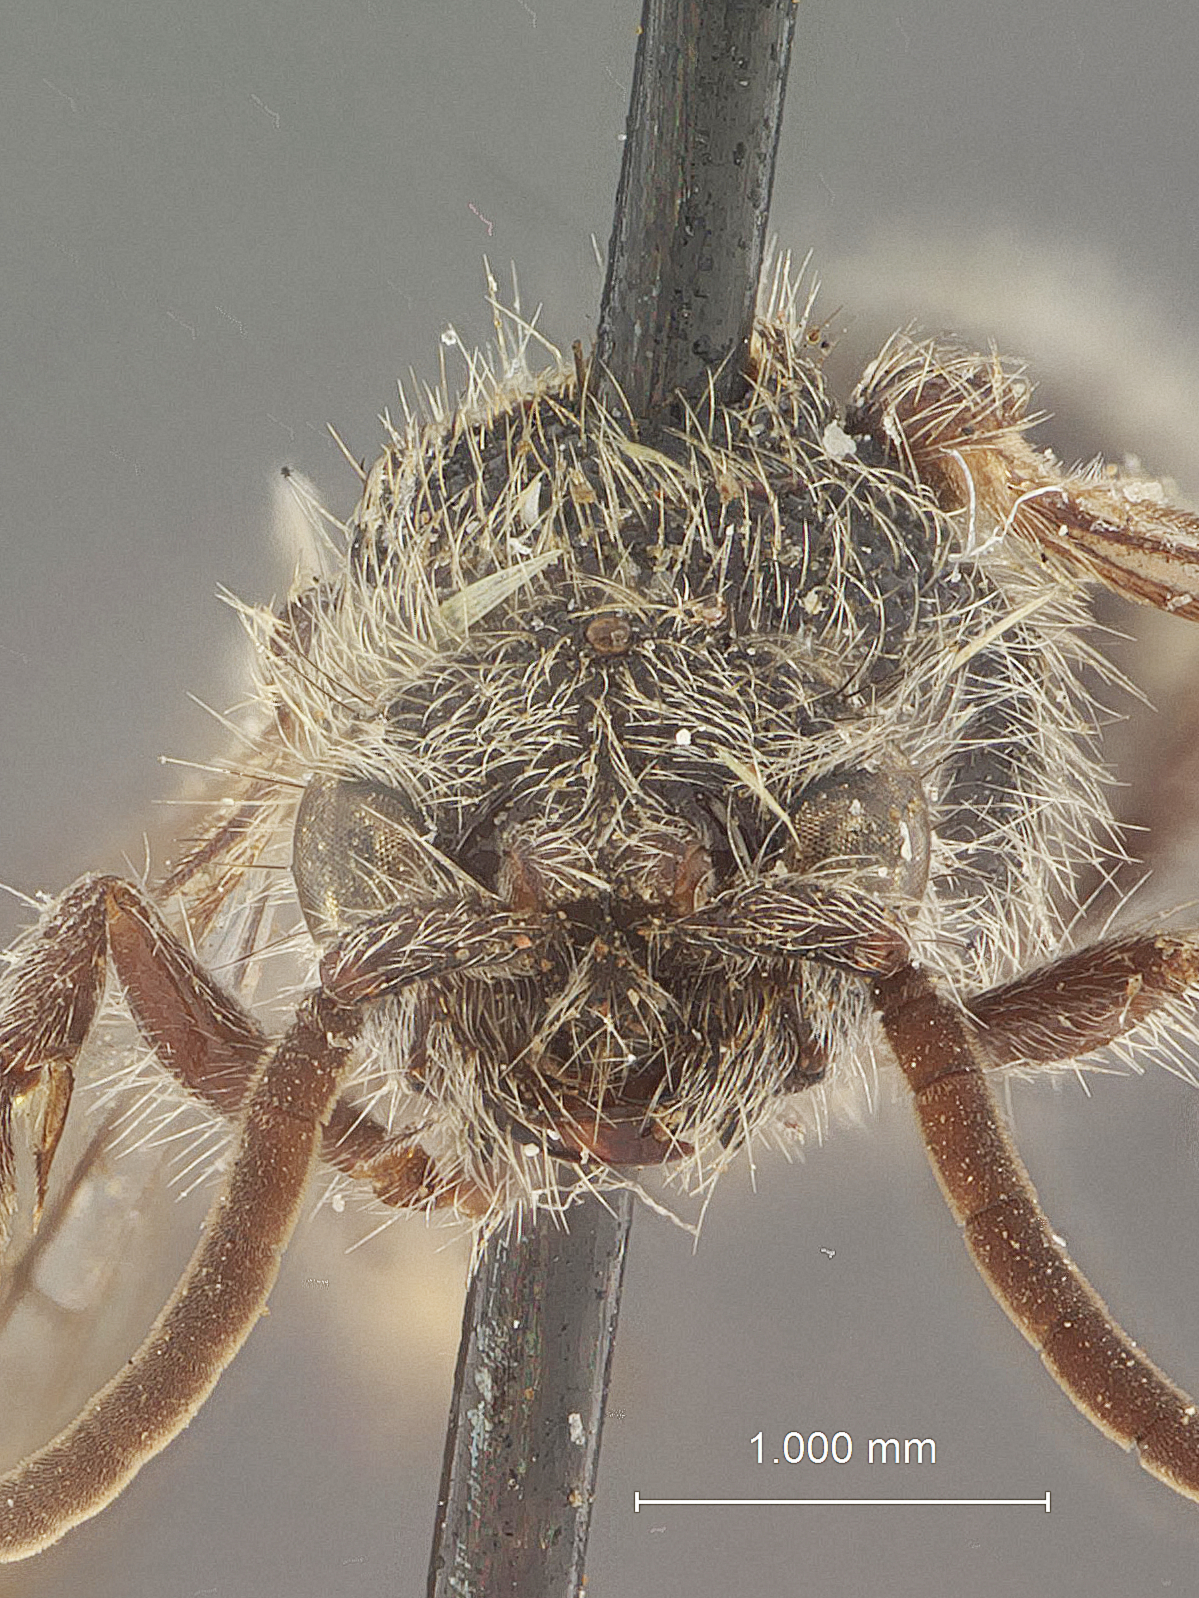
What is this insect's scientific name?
Smicromyrme krombeini
